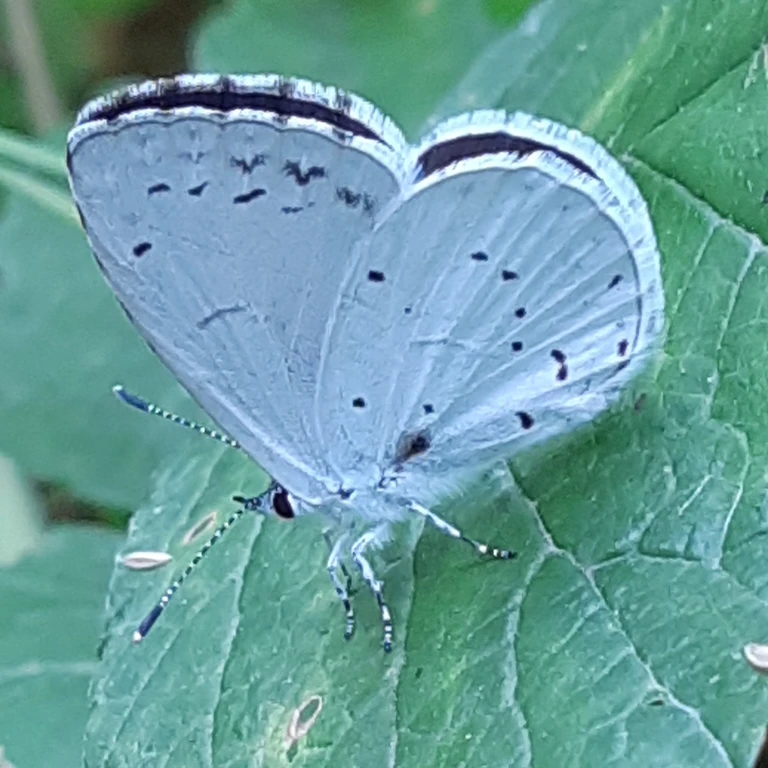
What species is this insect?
Celastrina argiolus
